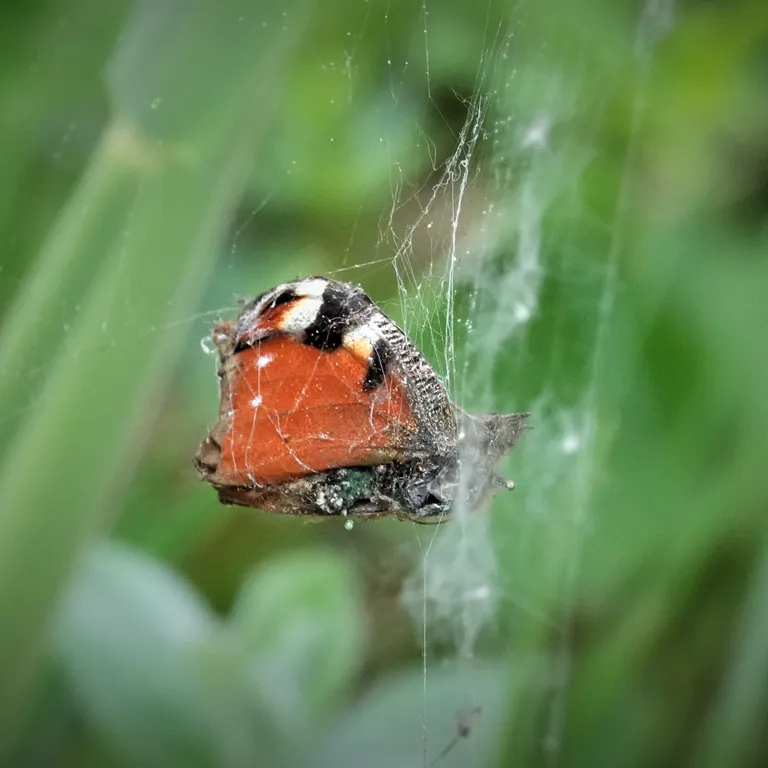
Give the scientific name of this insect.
Aglais io
